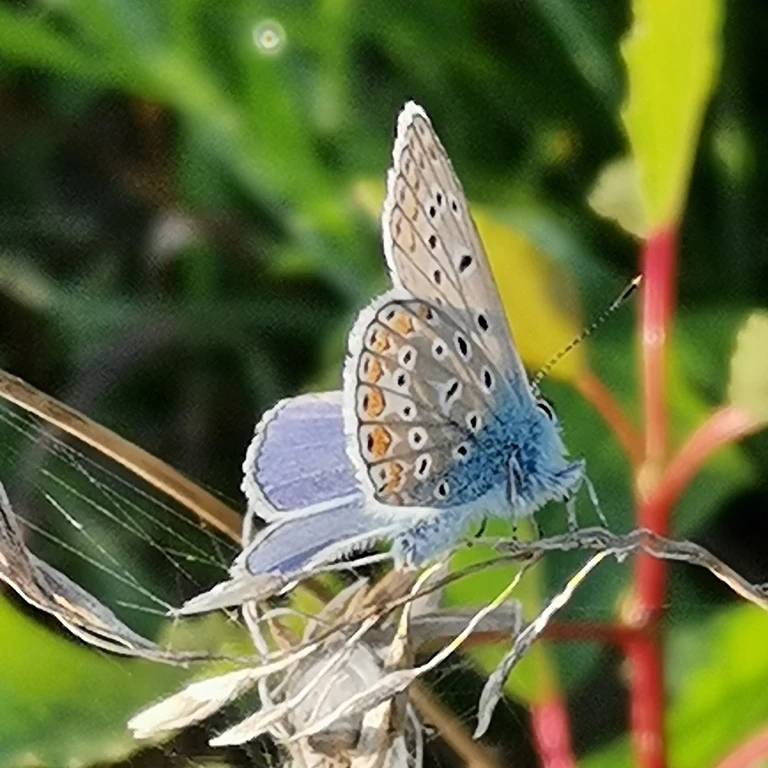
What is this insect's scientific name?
Polyommatus icarus
